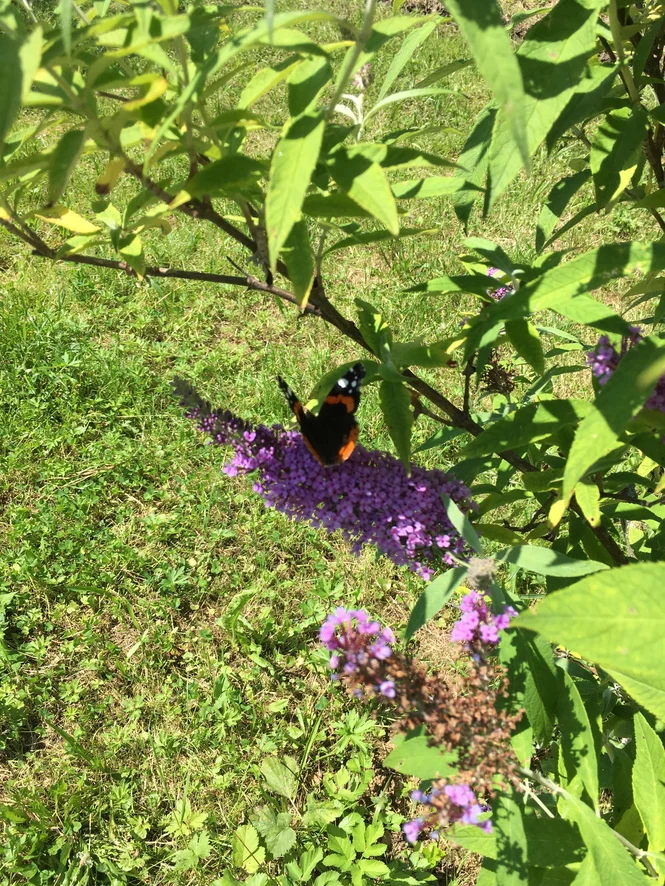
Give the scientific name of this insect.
Vanessa atalanta
